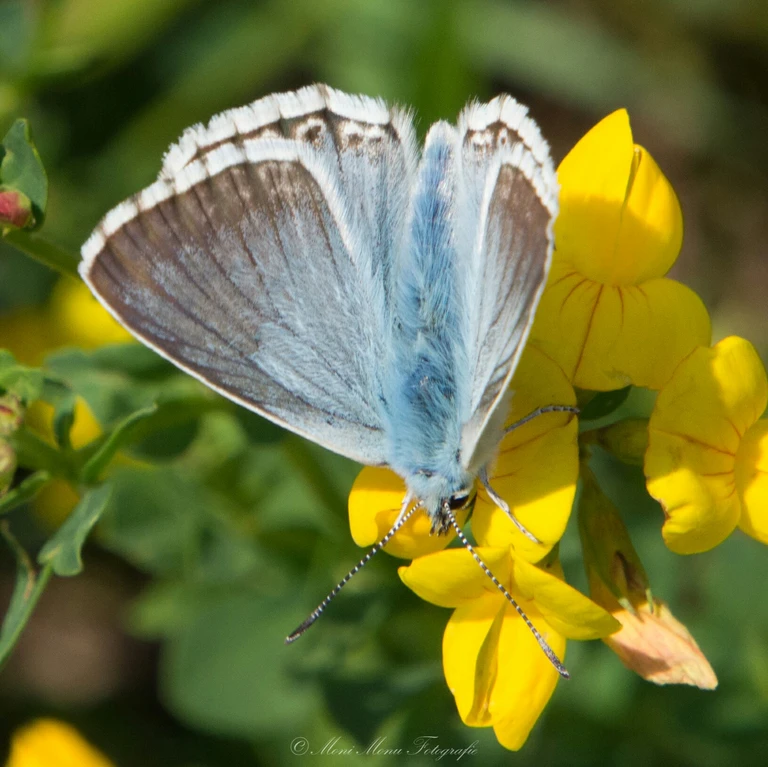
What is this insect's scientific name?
Lysandra coridon
